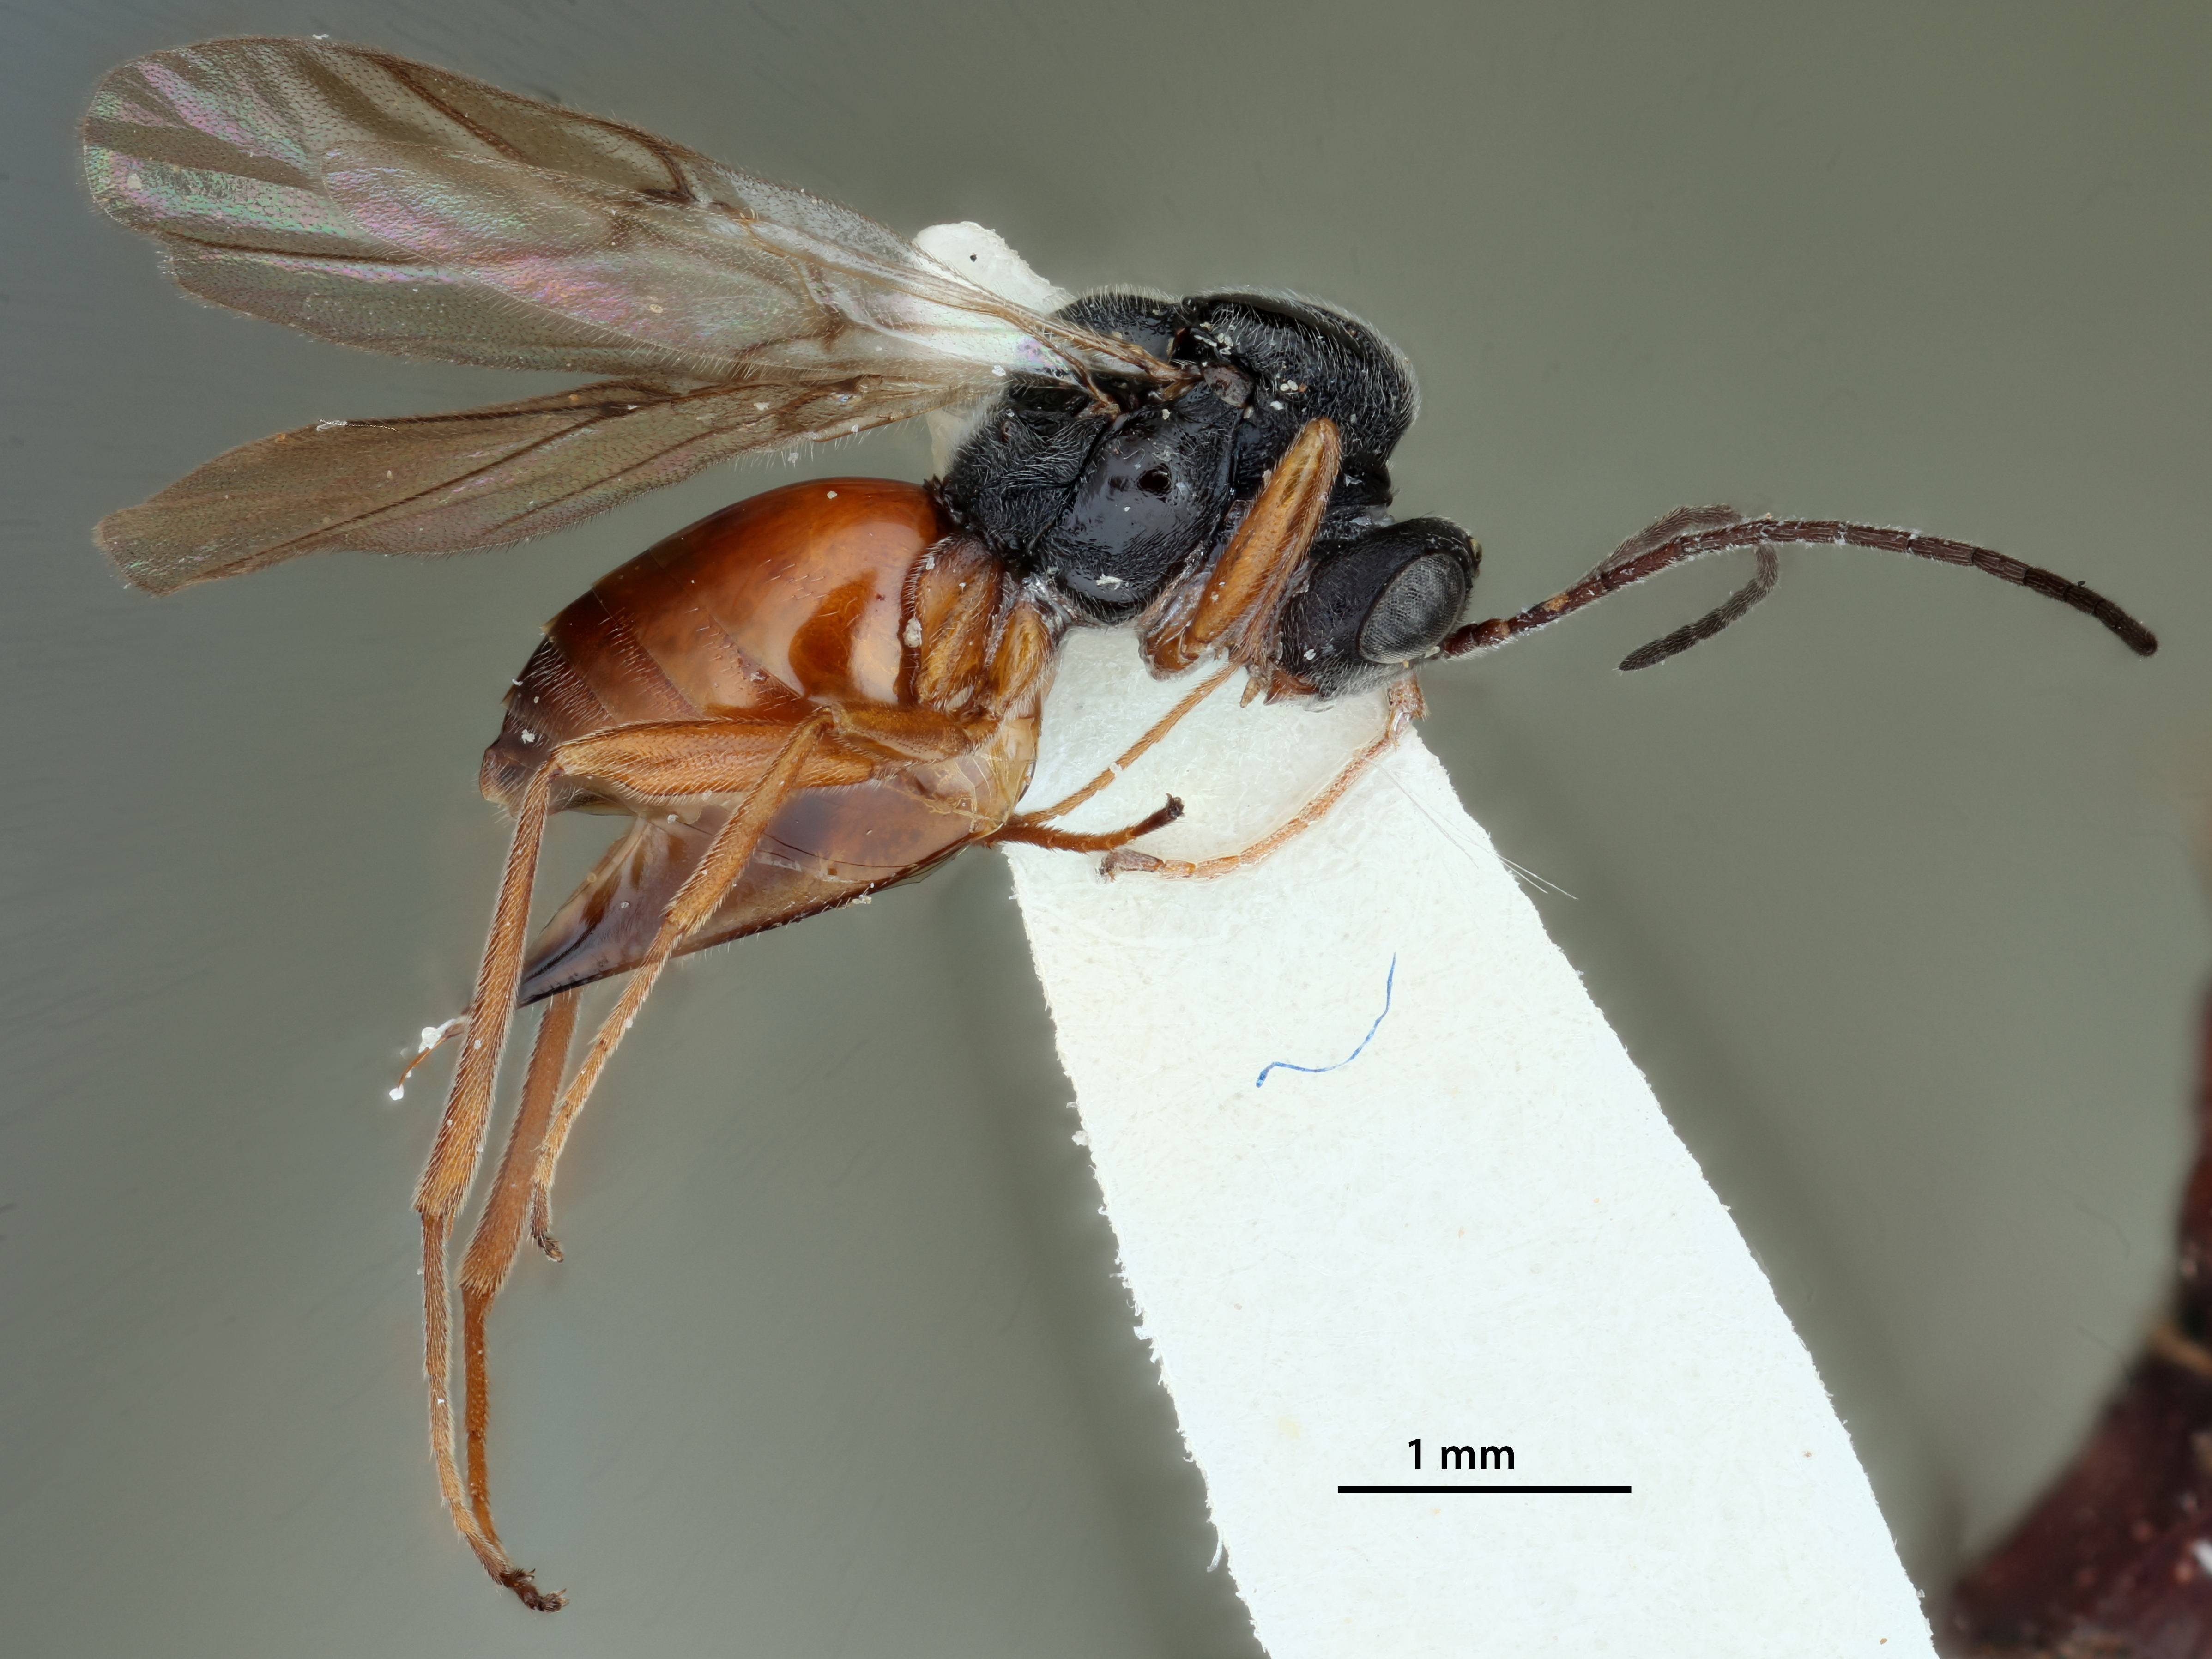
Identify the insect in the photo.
Diplolepis inconspicuis
